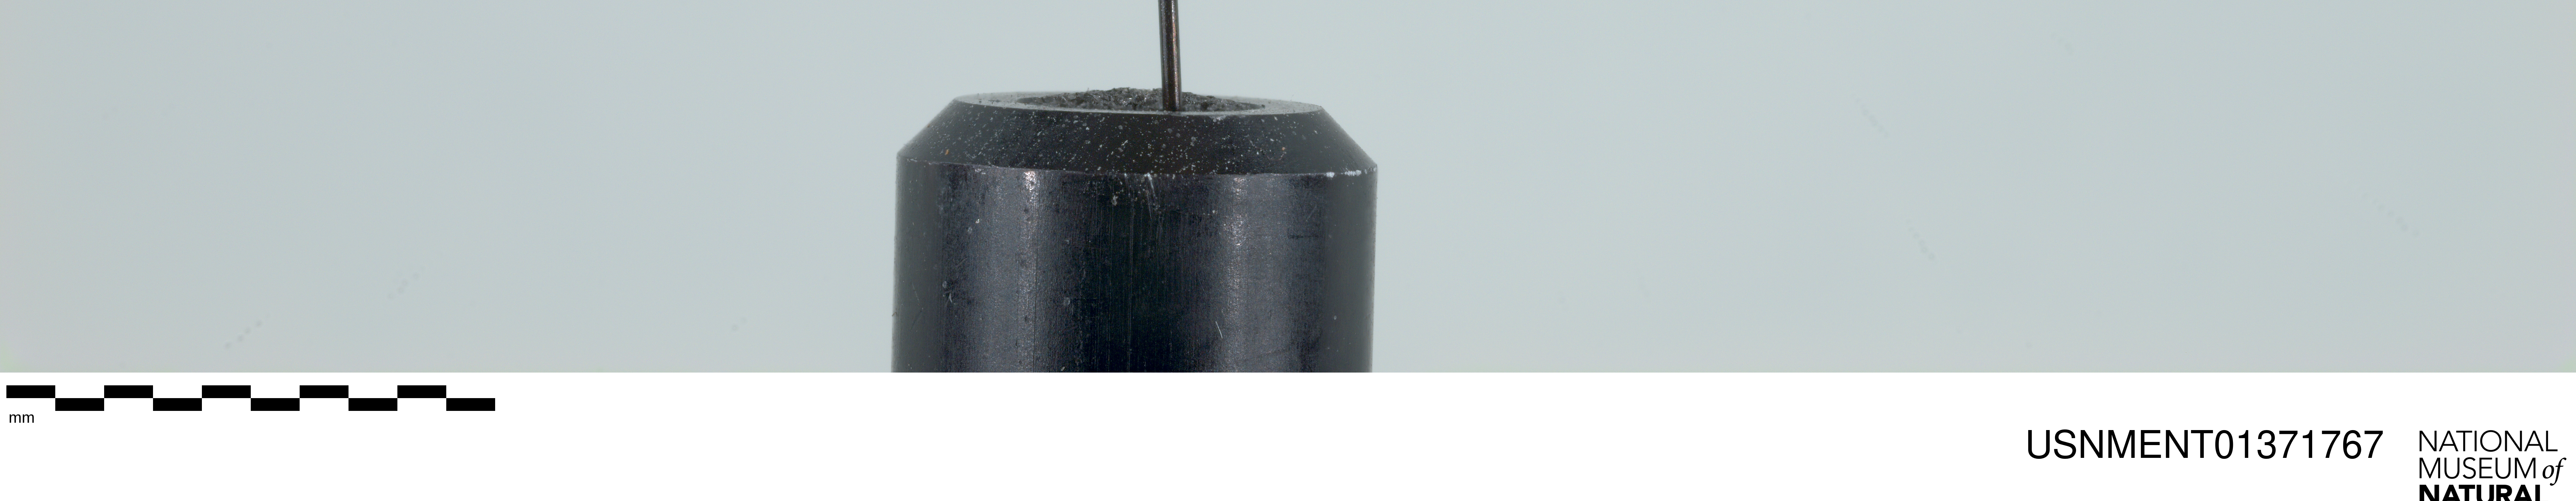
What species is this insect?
Hirmoneura nubipennis (also Trichophthalma nubipennis)
